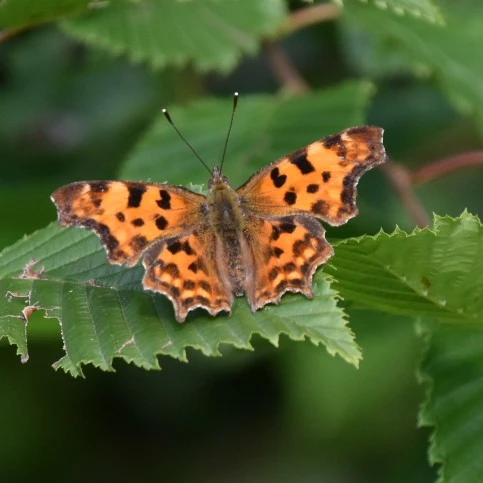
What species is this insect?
Polygonia c-album
